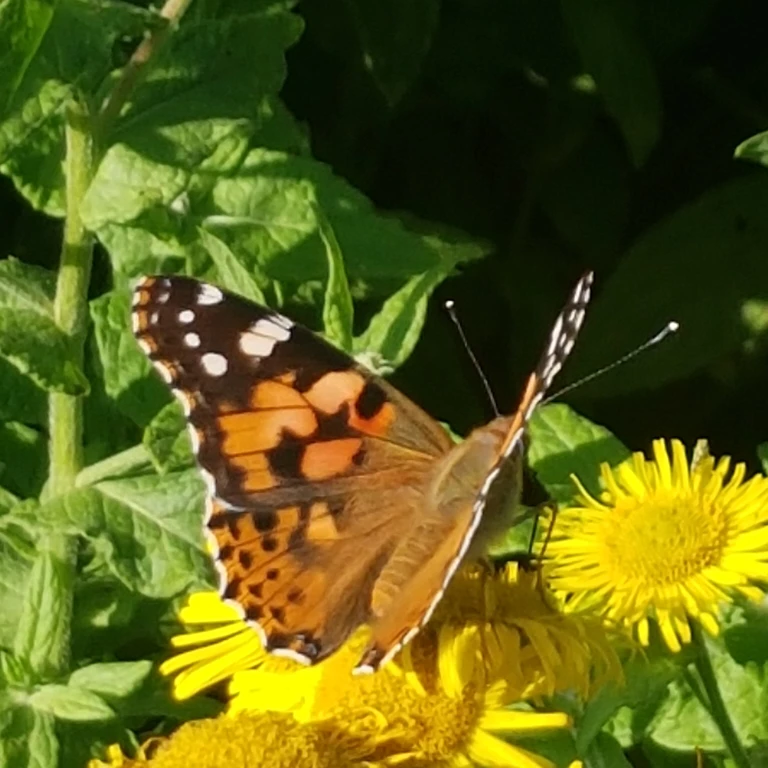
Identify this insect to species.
Vanessa cardui
